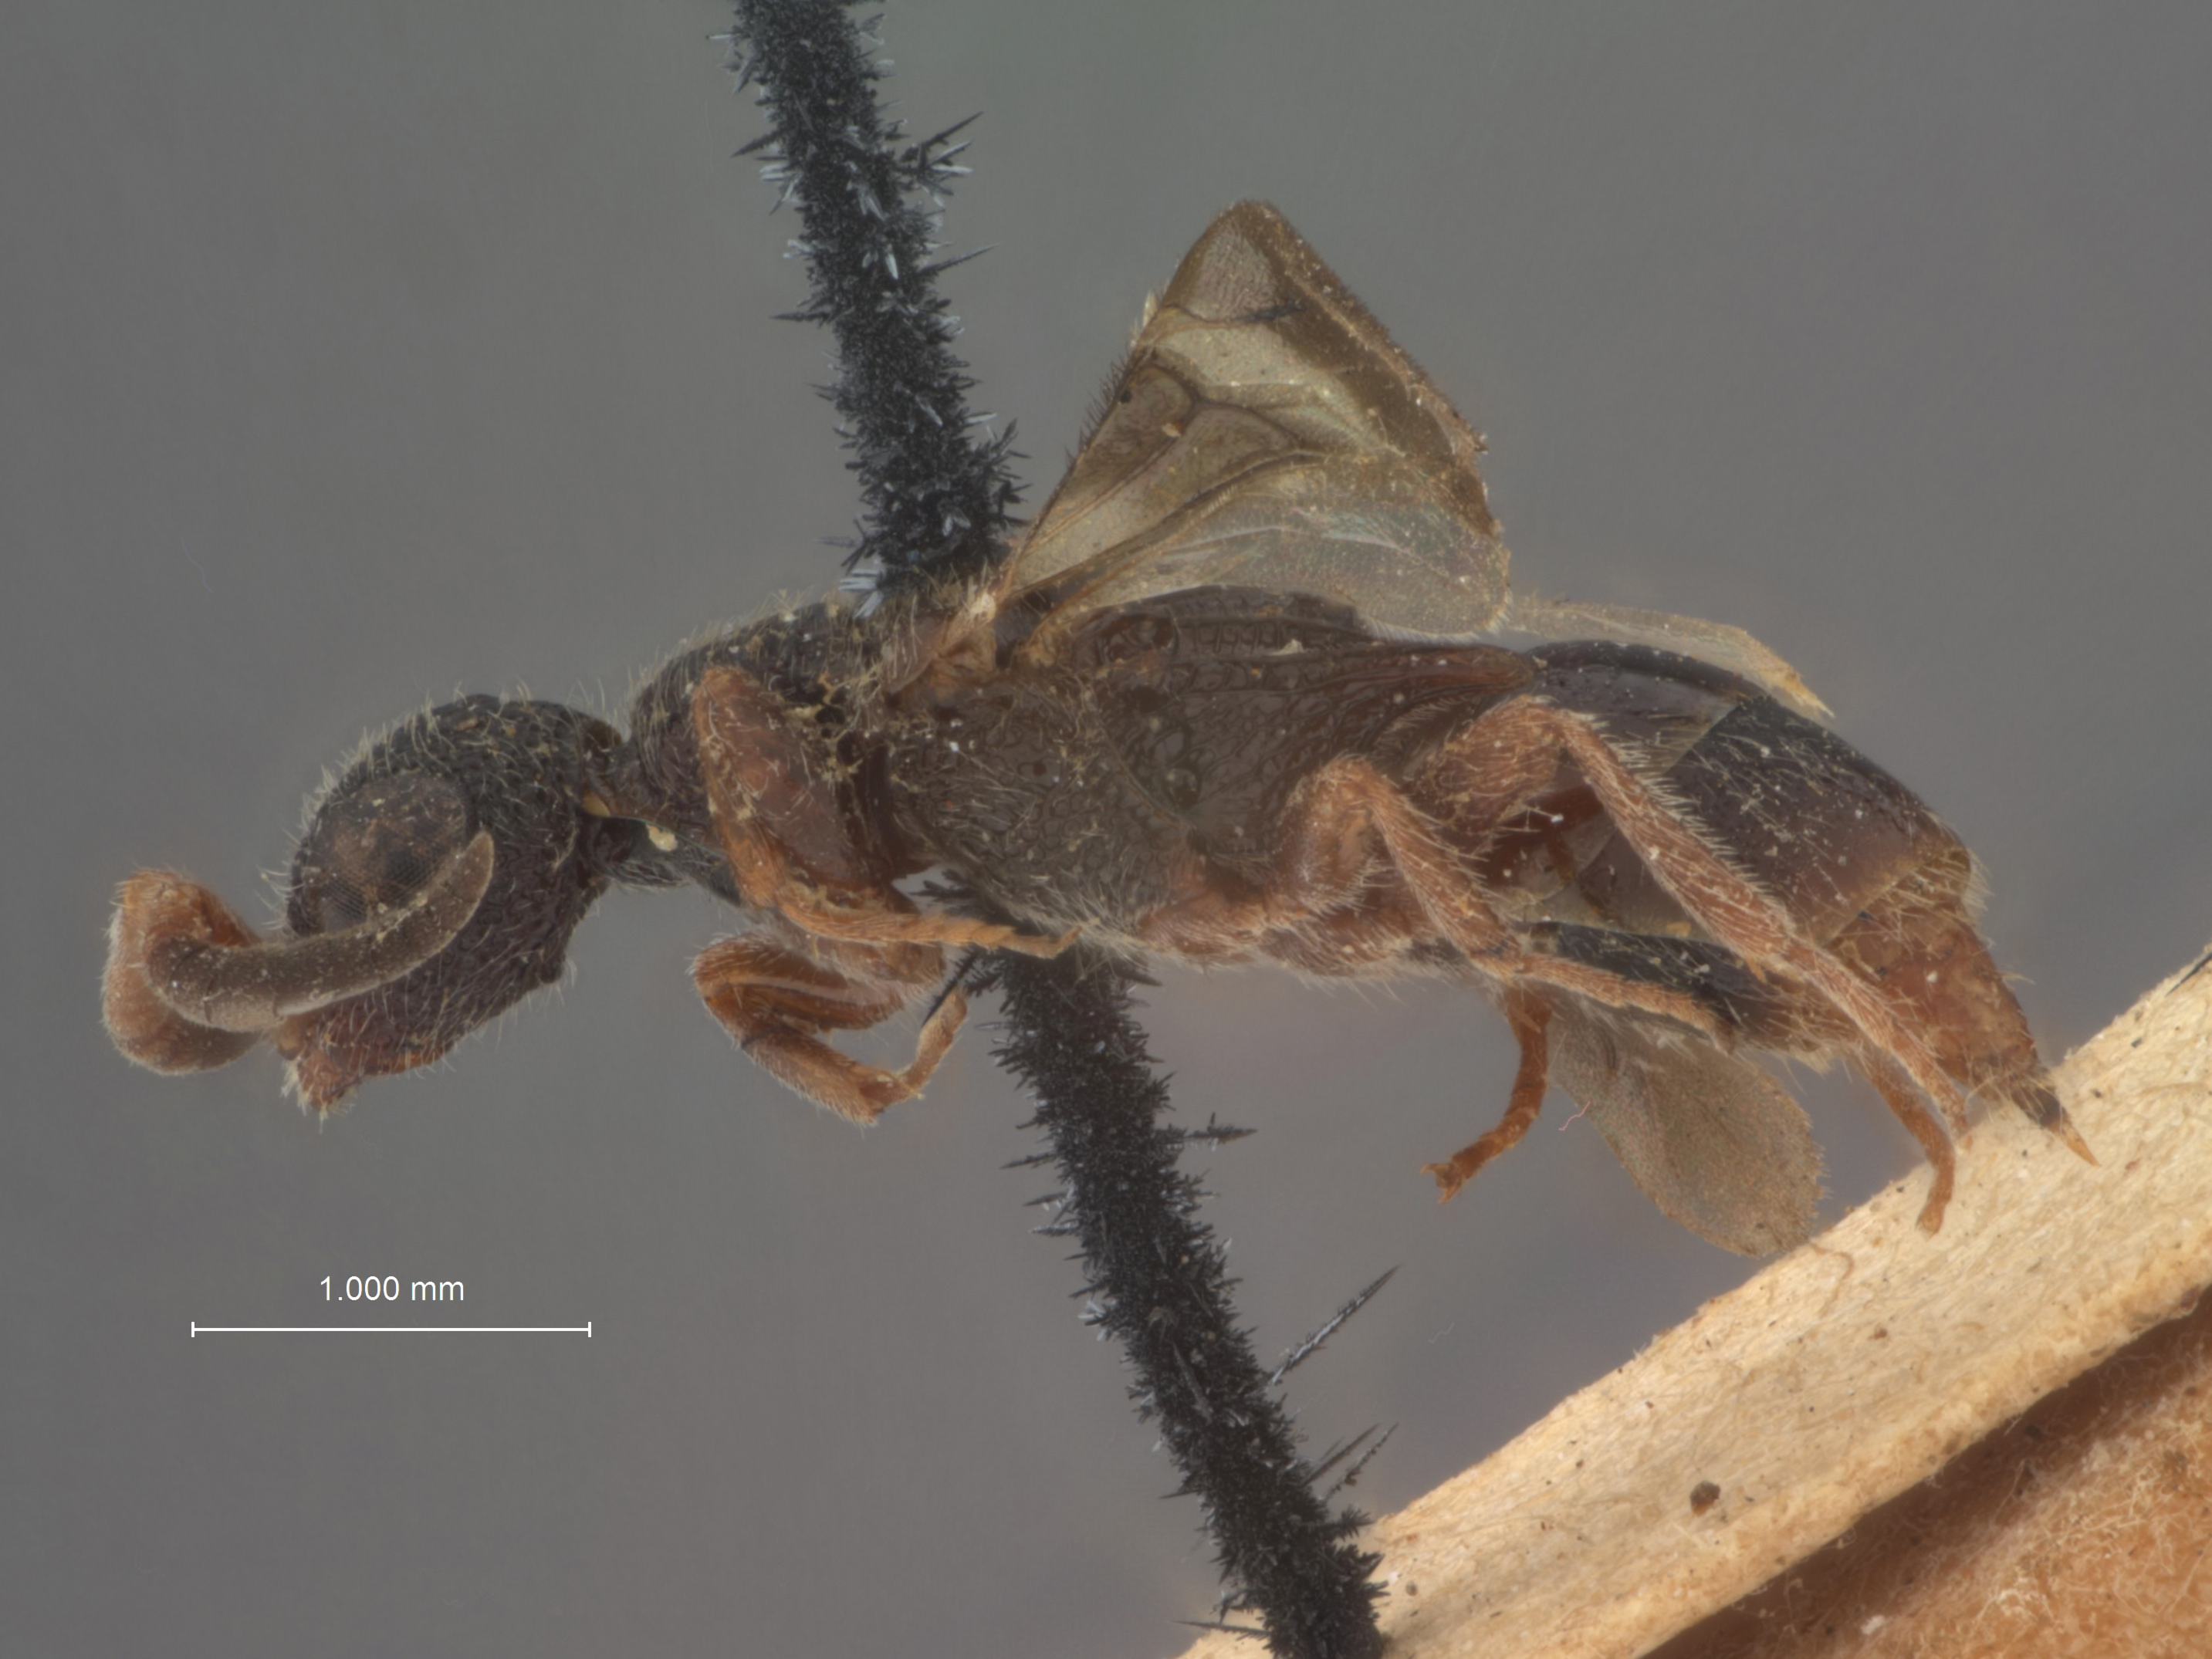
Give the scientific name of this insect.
Mesitius bridwelli
